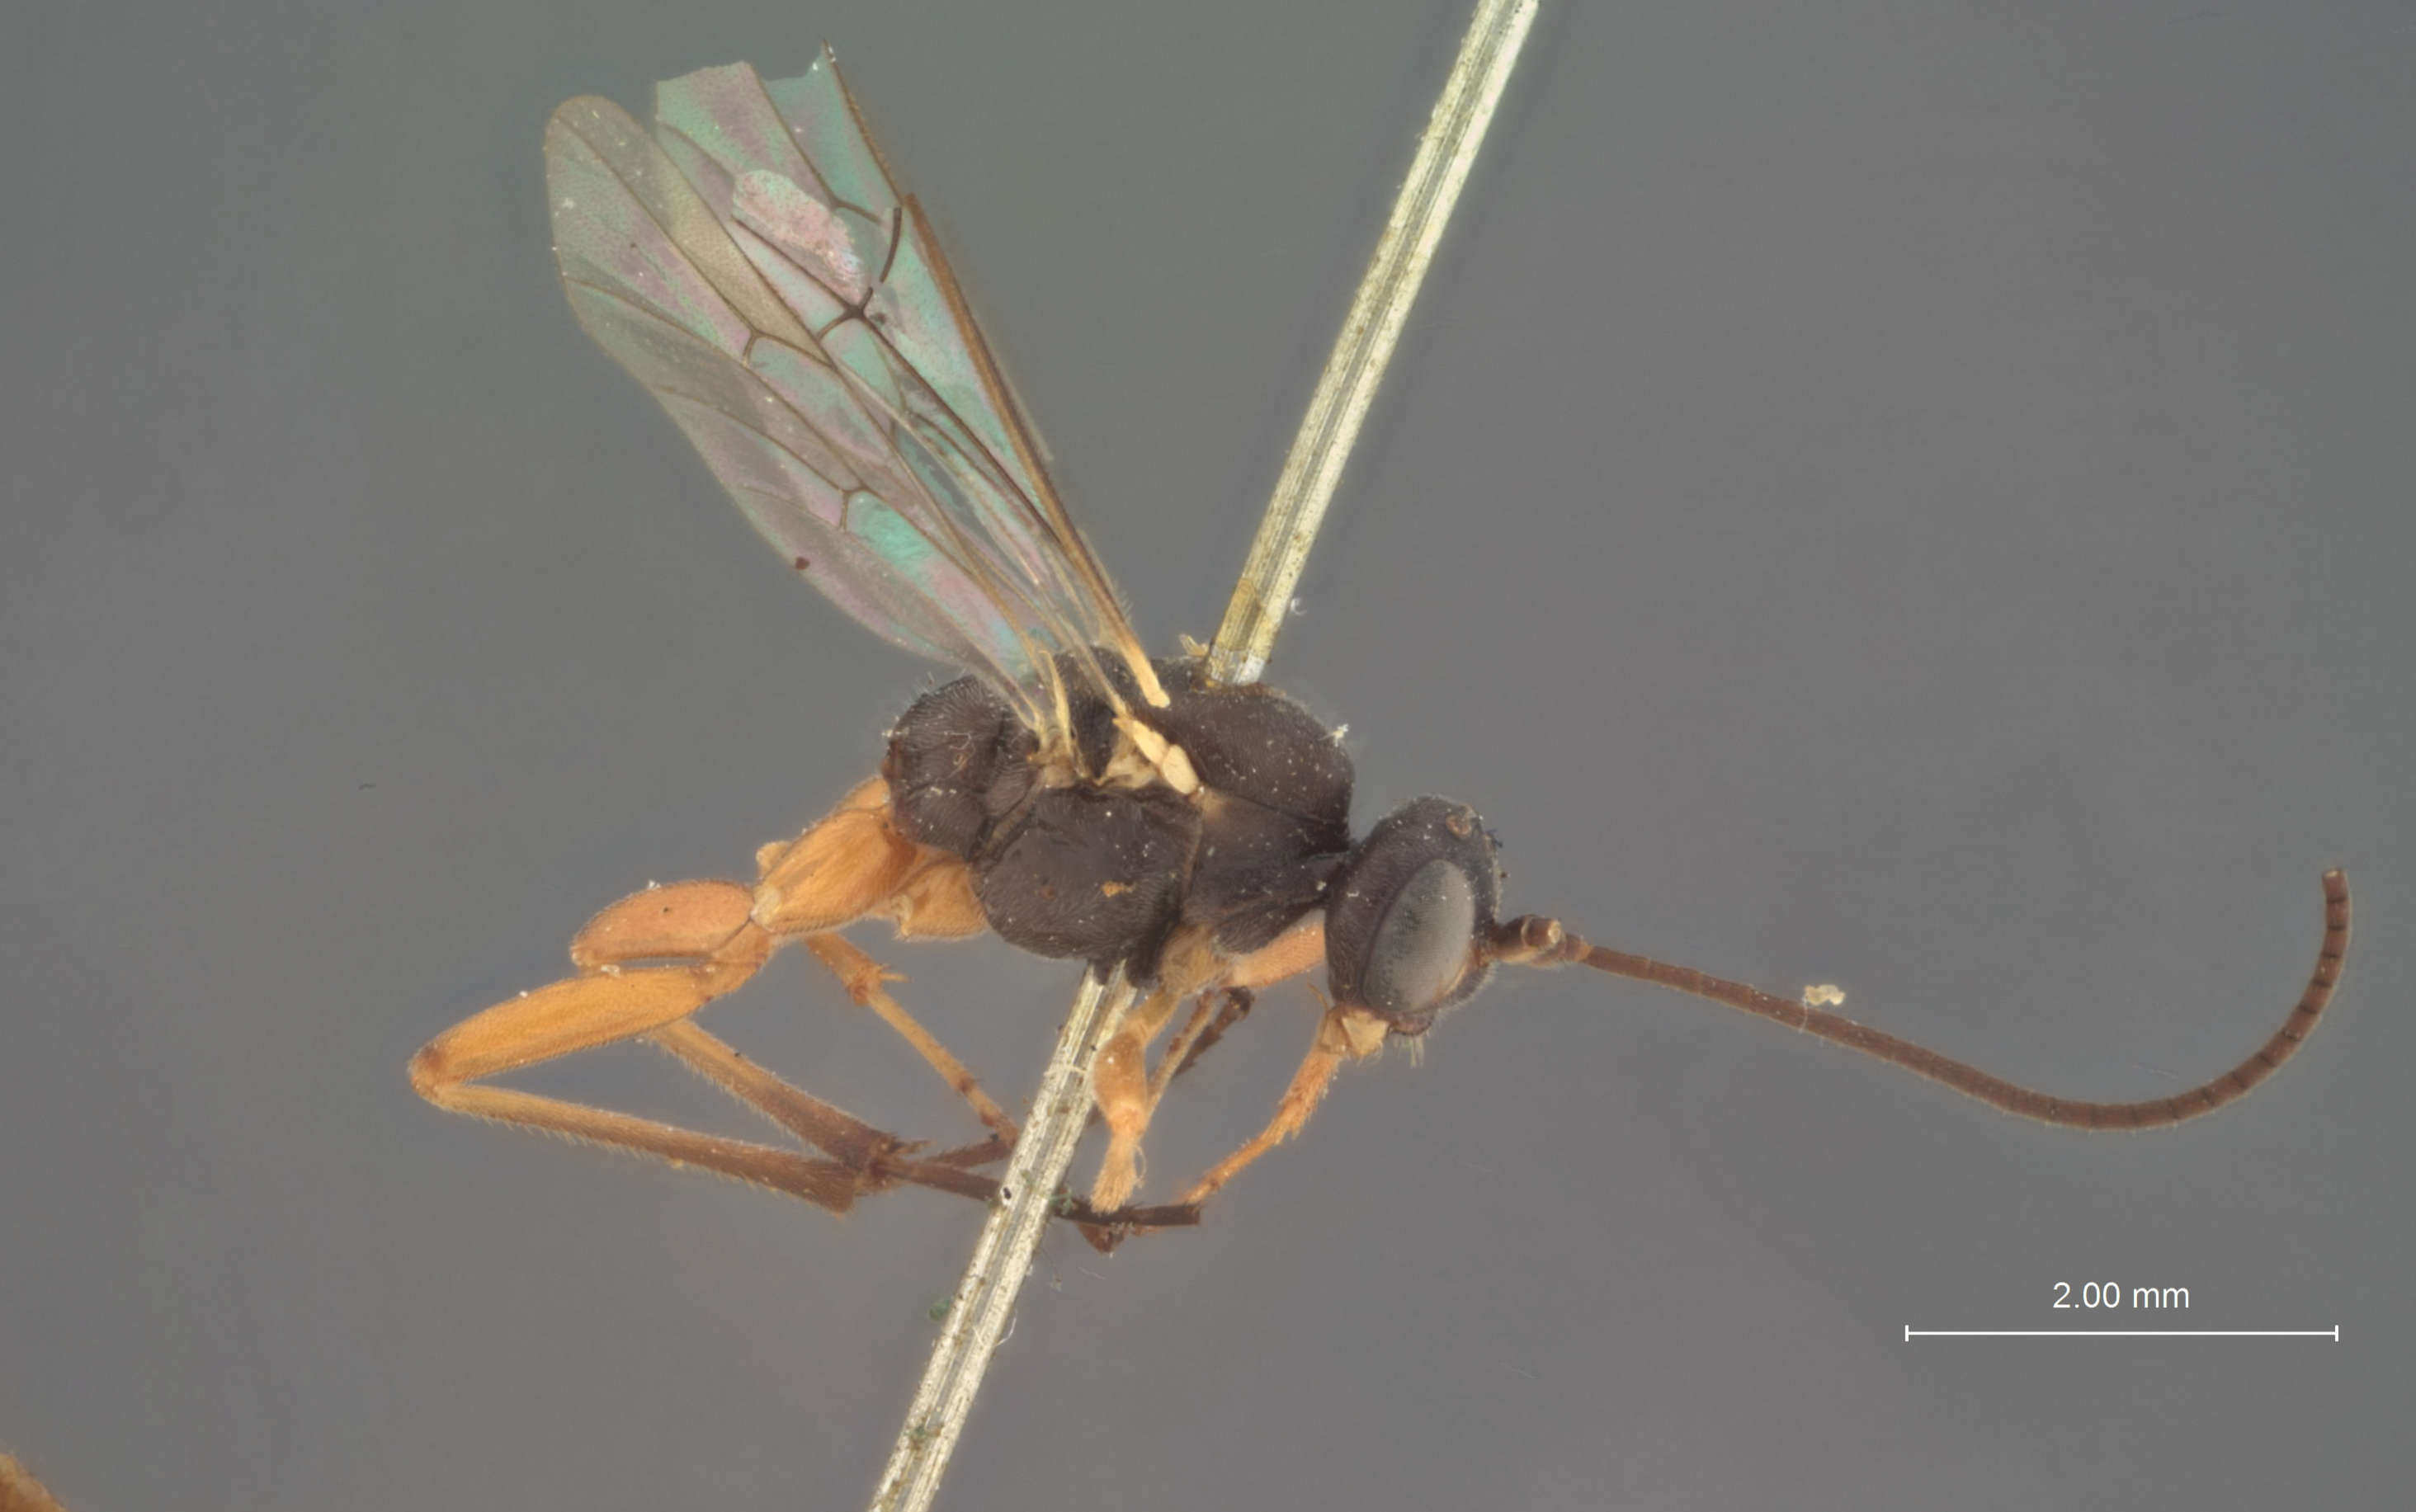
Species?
Ctenopelma indotata
